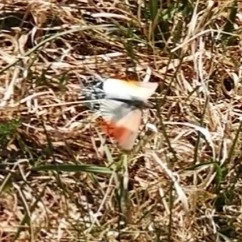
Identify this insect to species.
Anthocharis cardamines
